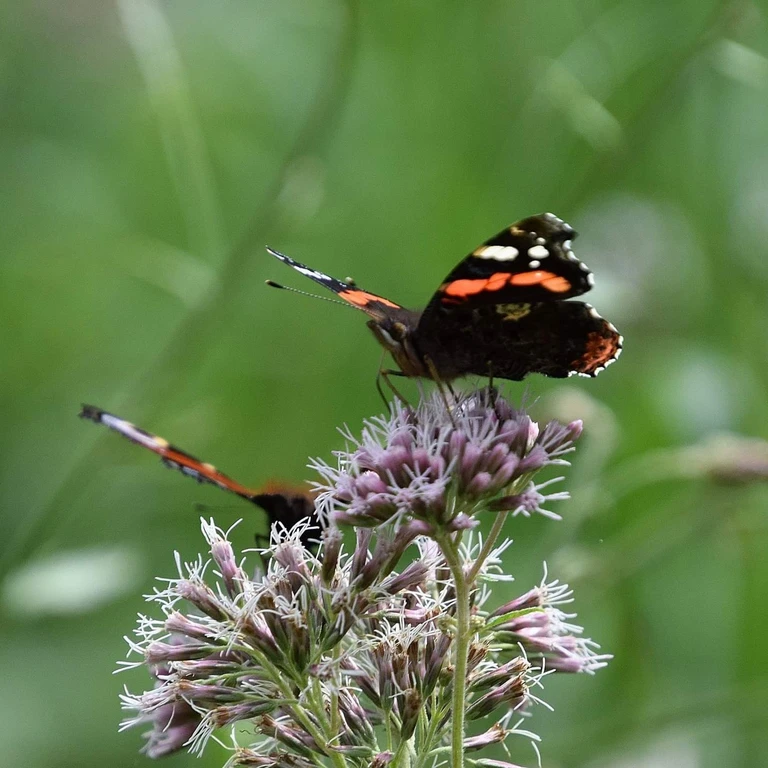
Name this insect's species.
Vanessa atalanta
